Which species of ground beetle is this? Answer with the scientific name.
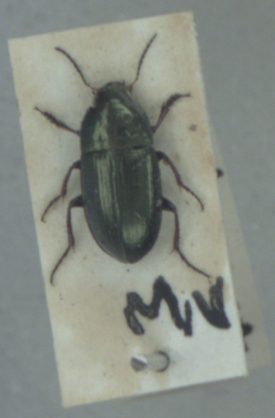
Amara aenea
